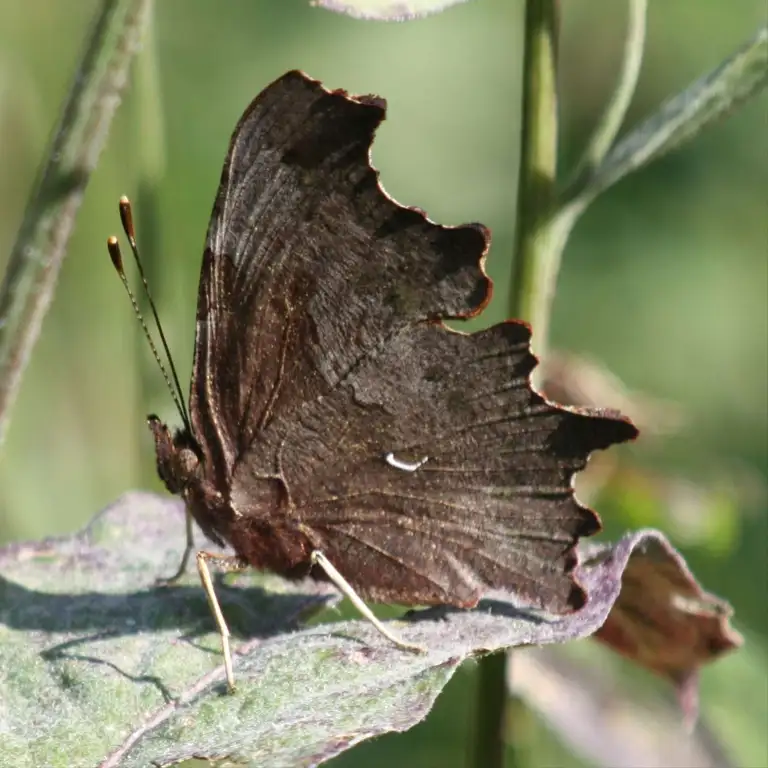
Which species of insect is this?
Polygonia c-album
